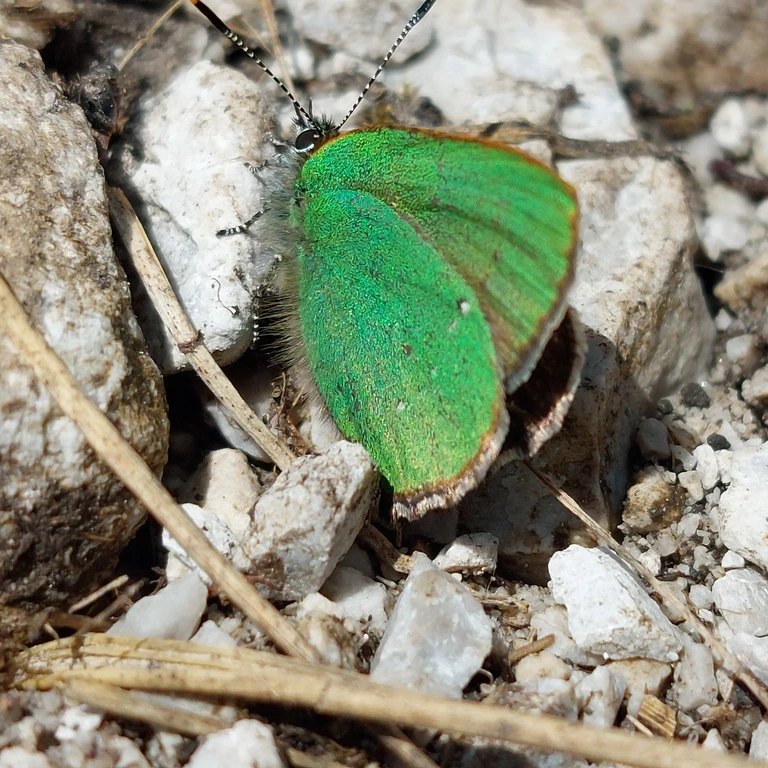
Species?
Callophrys rubi
